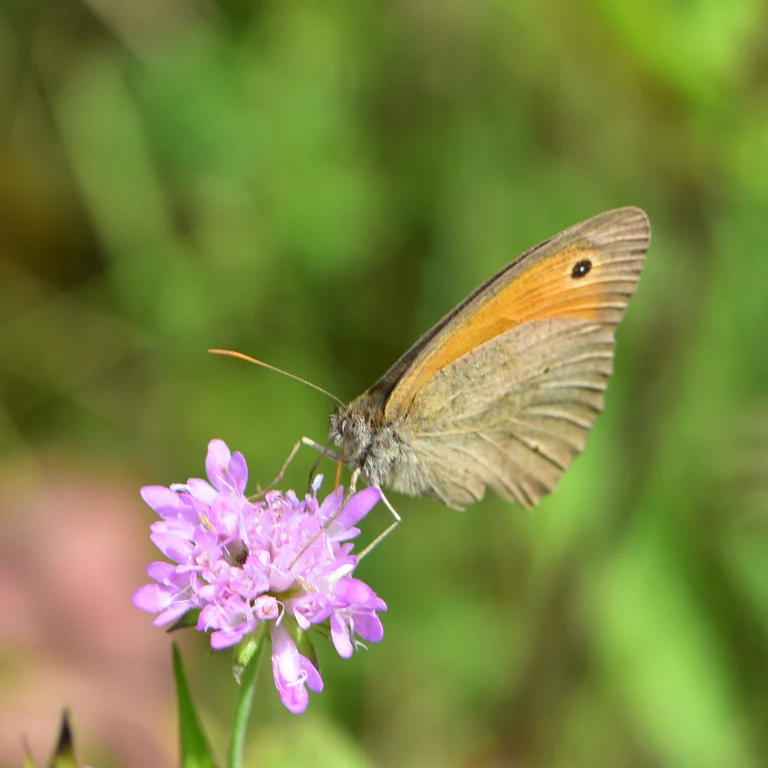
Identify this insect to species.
Maniola jurtina
